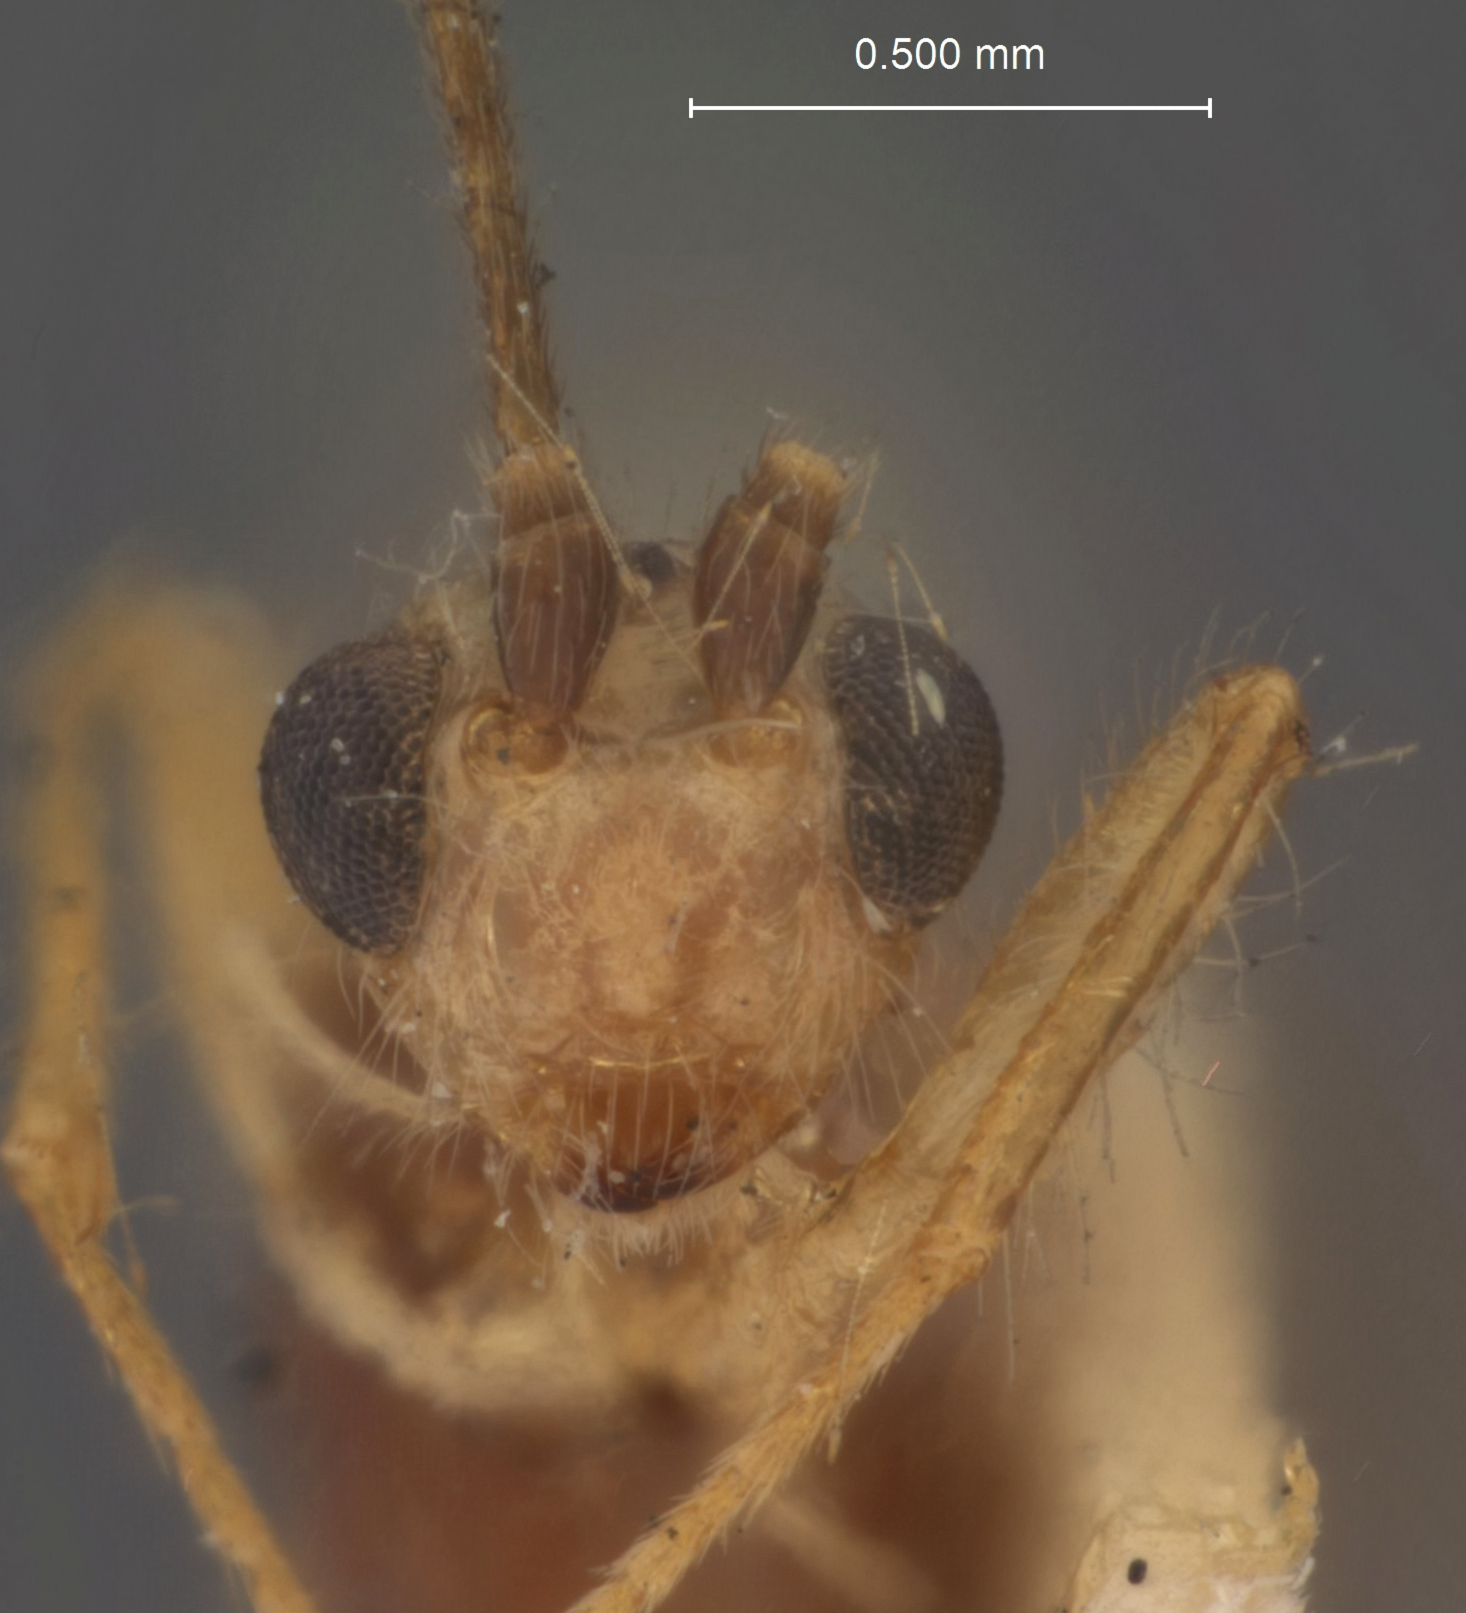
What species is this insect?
Spathius metris
